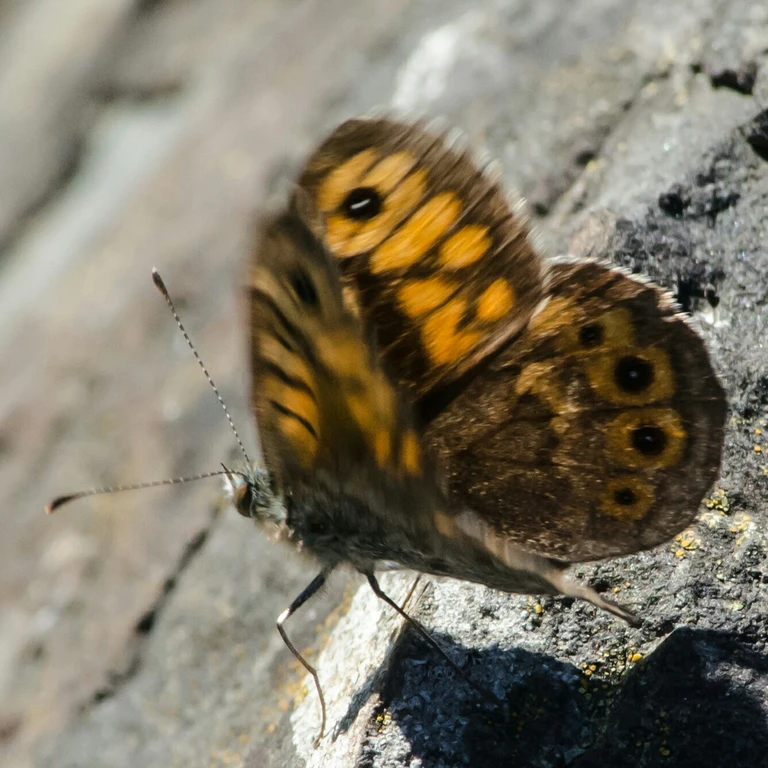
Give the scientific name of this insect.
Lasiommata megera (also Pararge megera)
